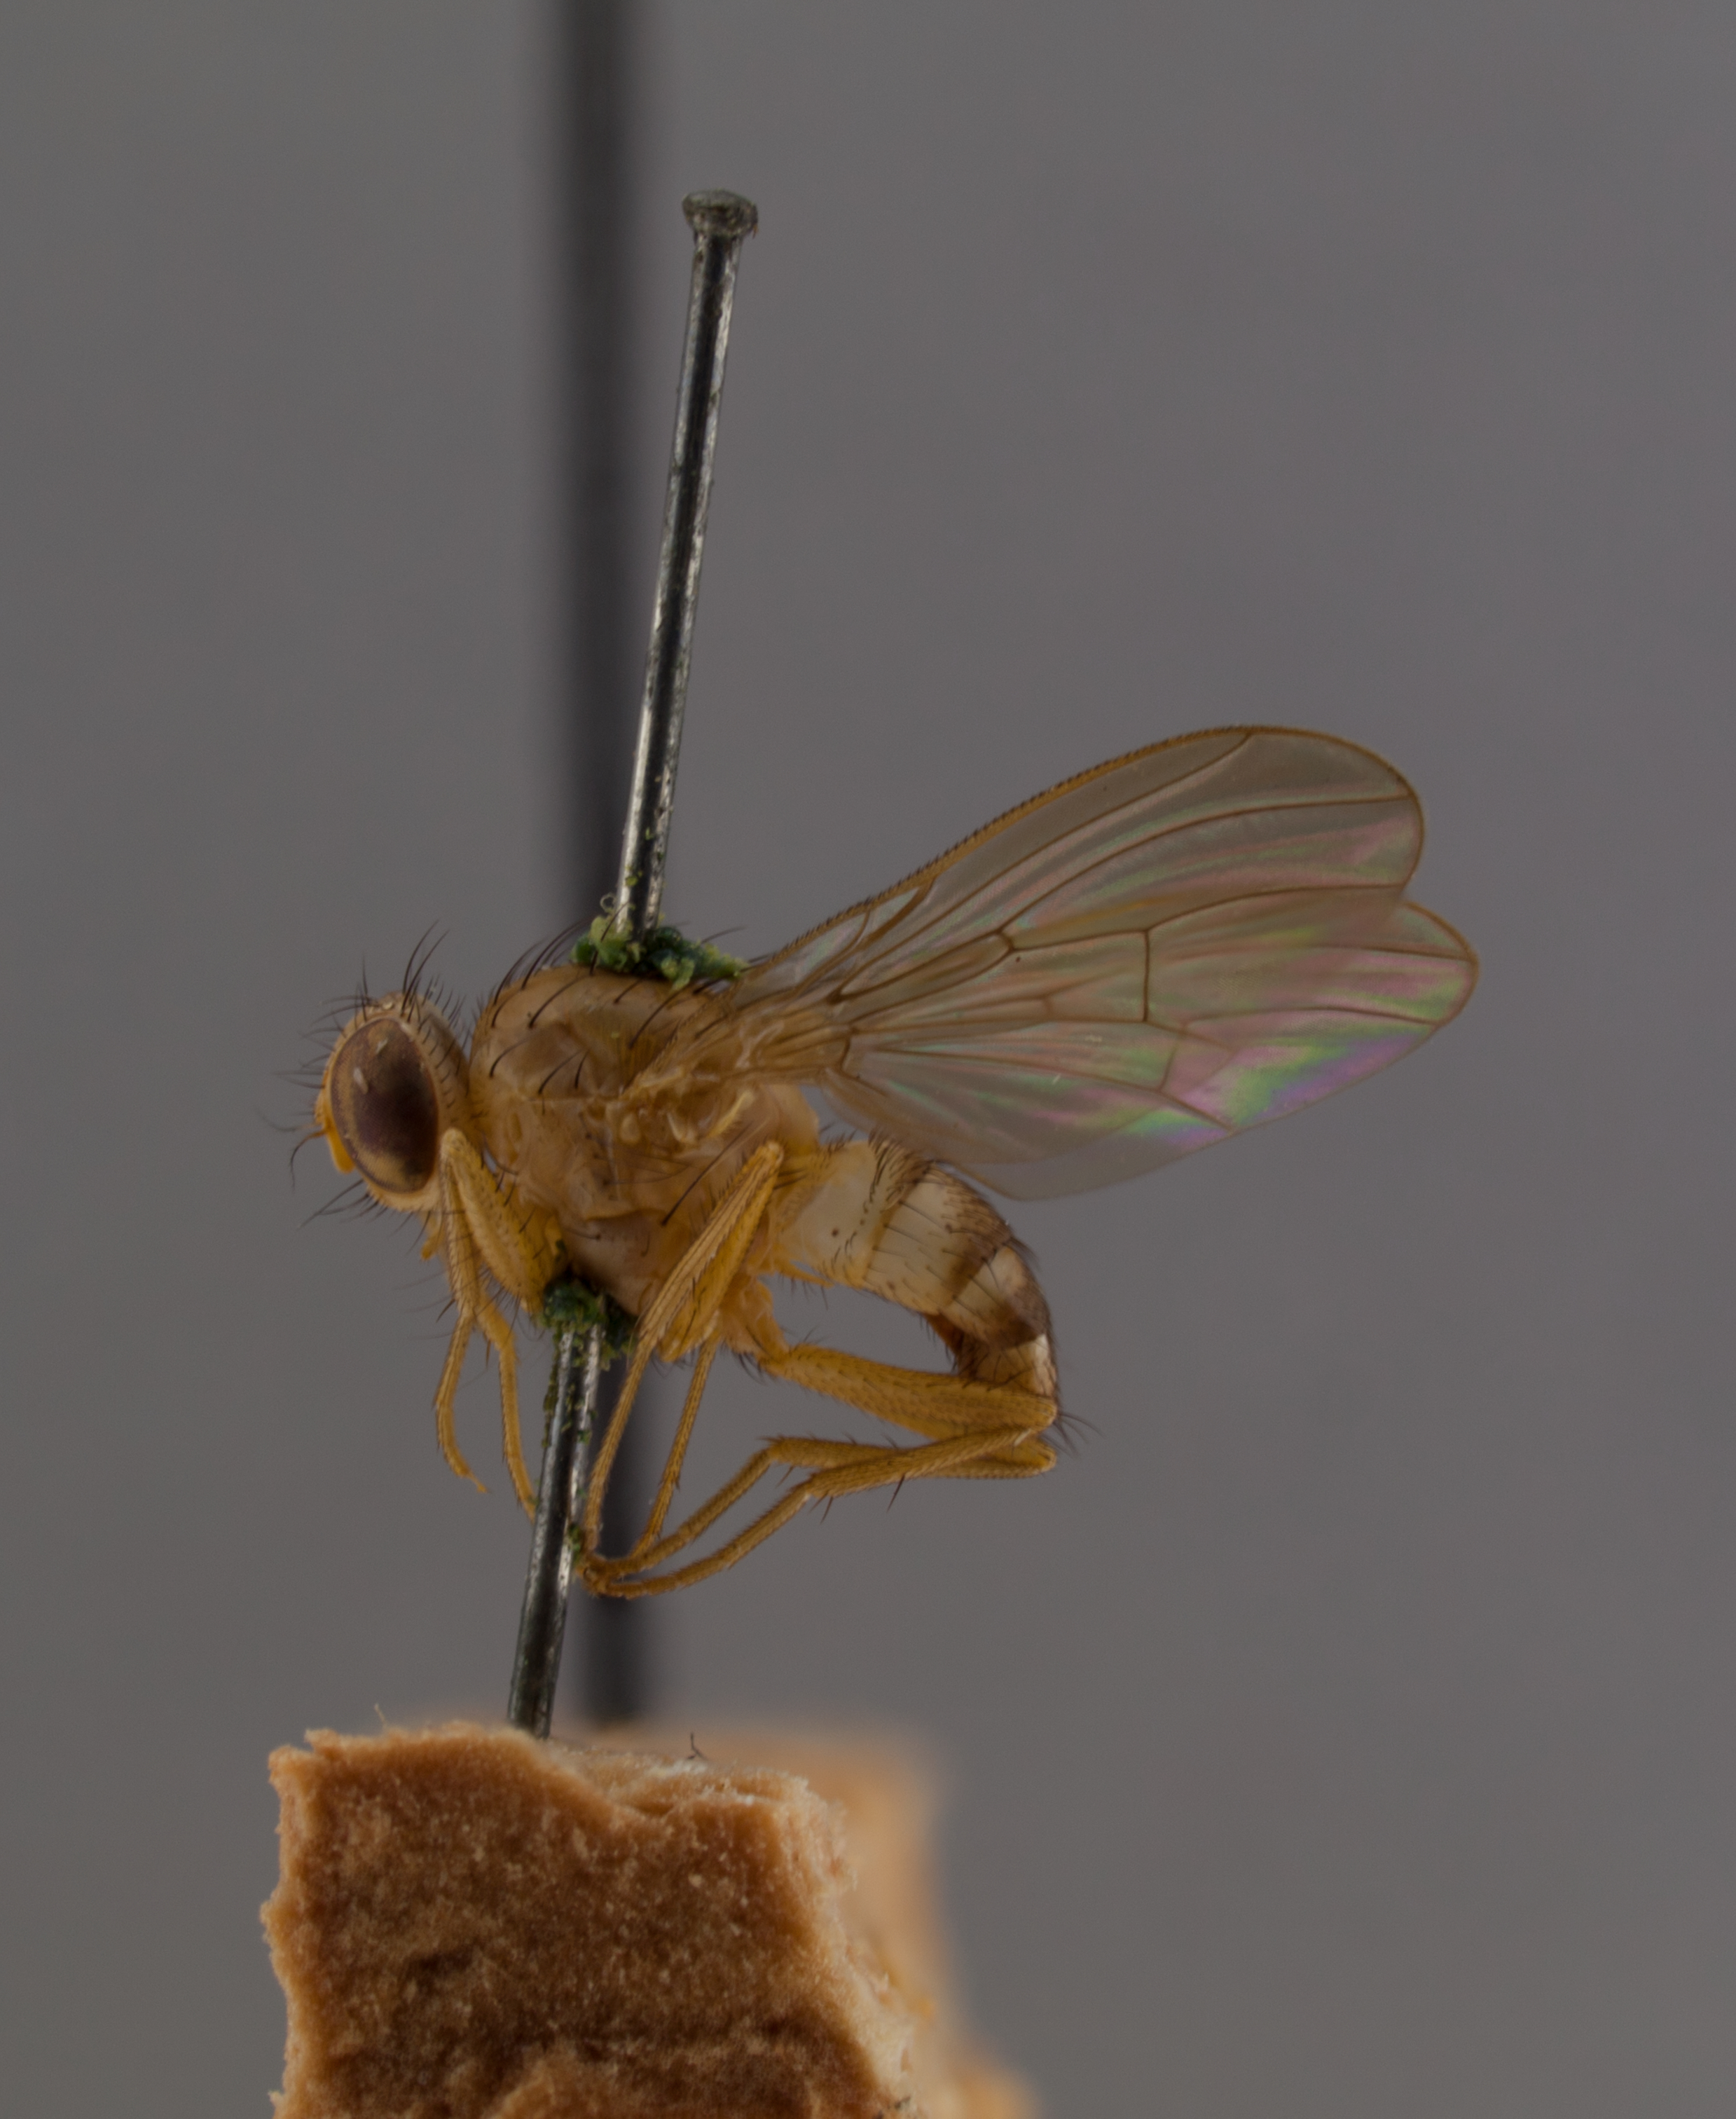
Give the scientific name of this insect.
Idiohelina setifemur
